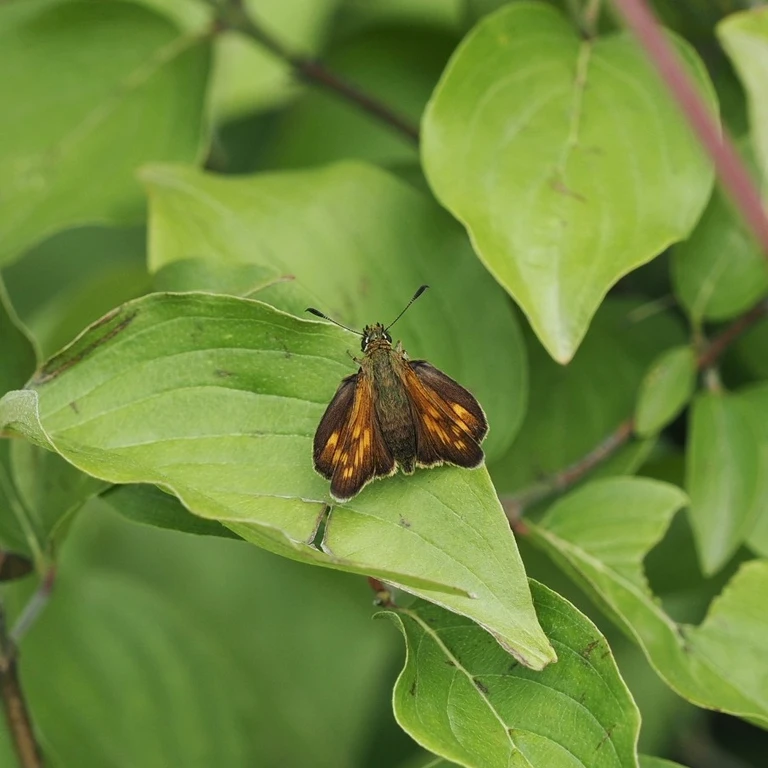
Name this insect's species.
Ochlodes sylvanus (also Ochlodes venata)
